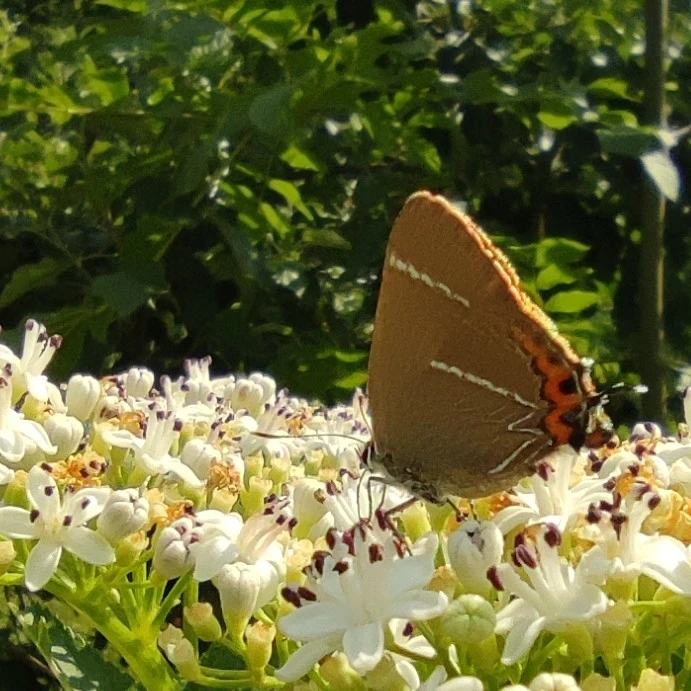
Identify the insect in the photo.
Satyrium w-album
